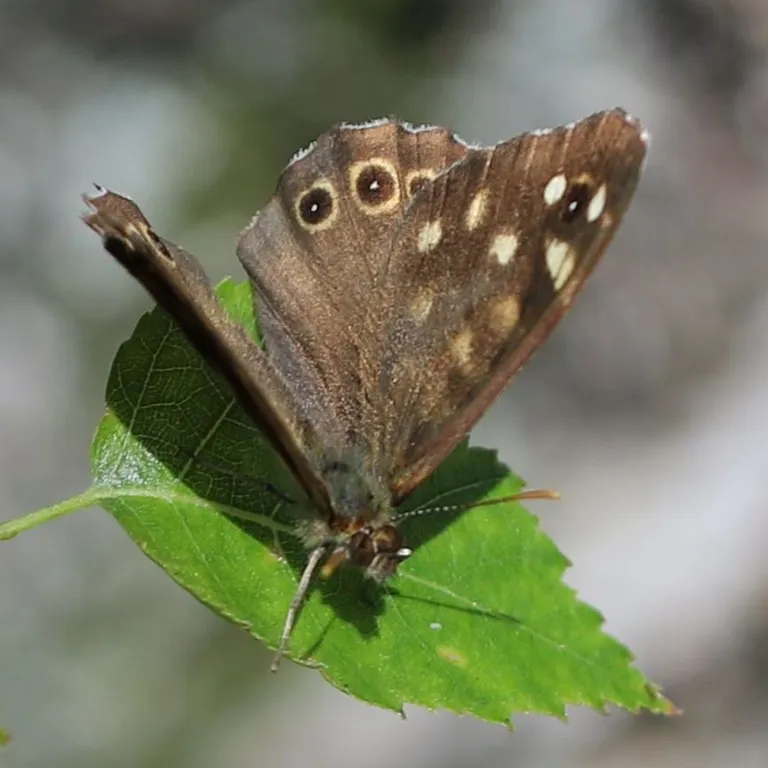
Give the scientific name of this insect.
Pararge aegeria
